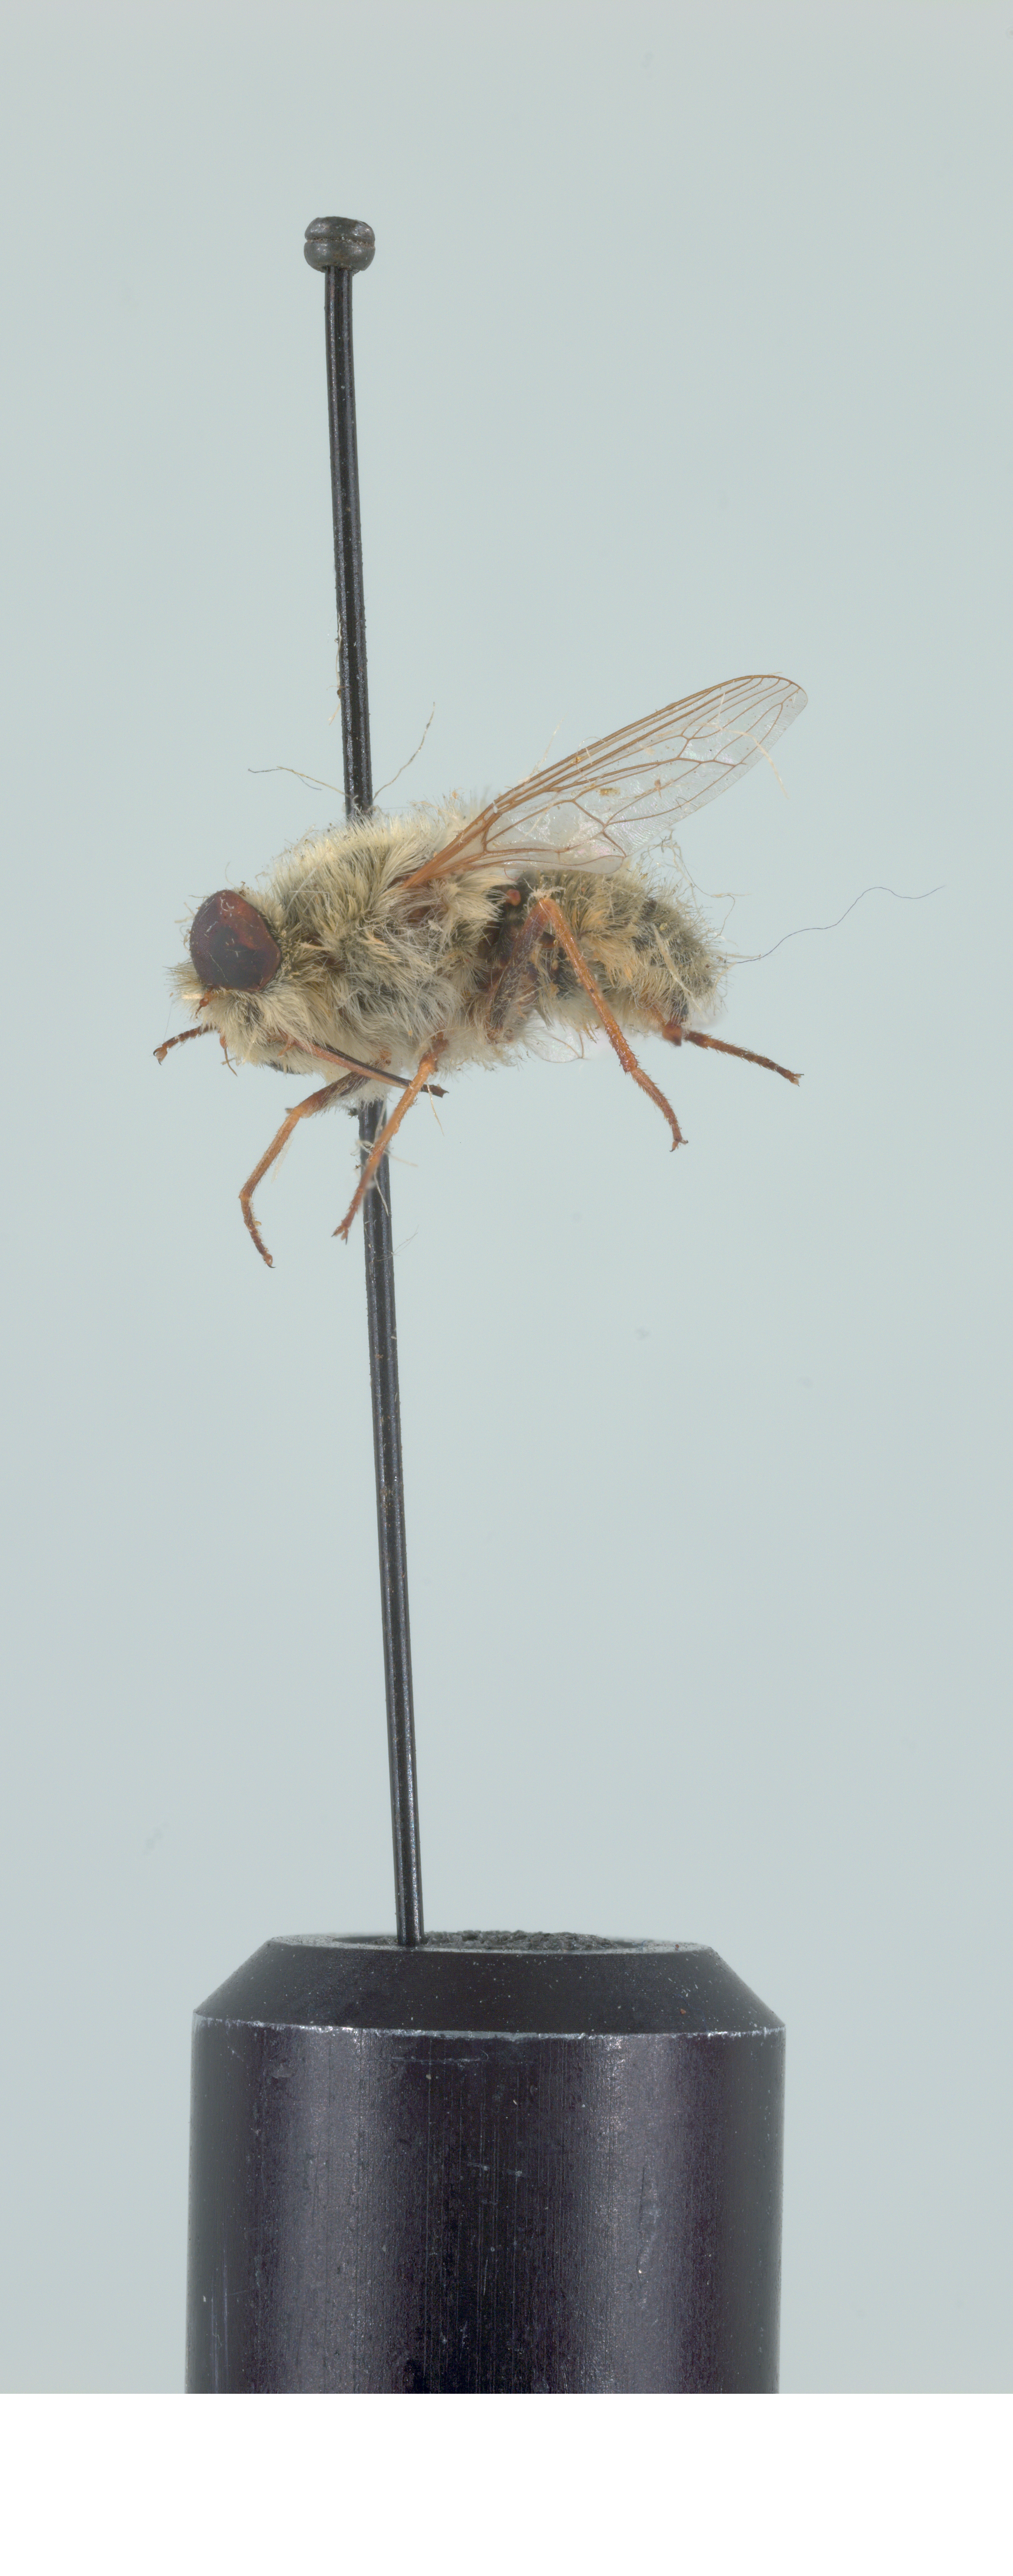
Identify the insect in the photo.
Neorhynchocephalus sackenii
